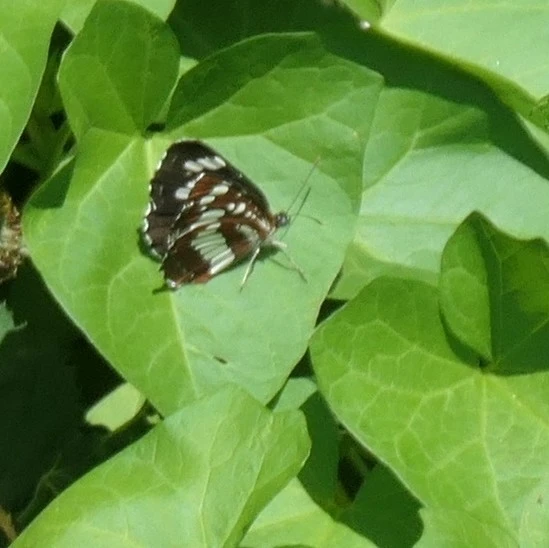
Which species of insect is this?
Neptis rivularis
